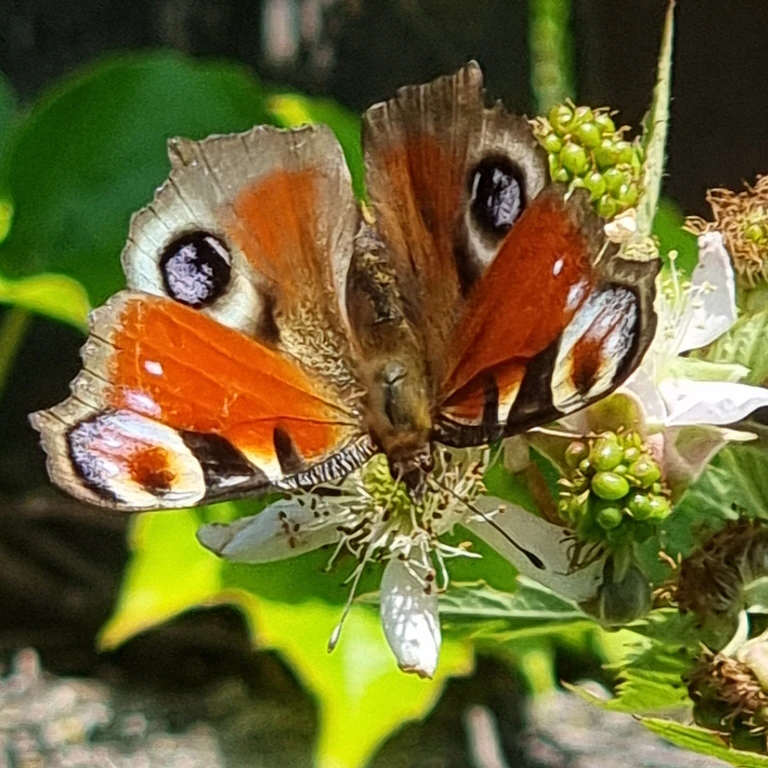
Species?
Aglais io
